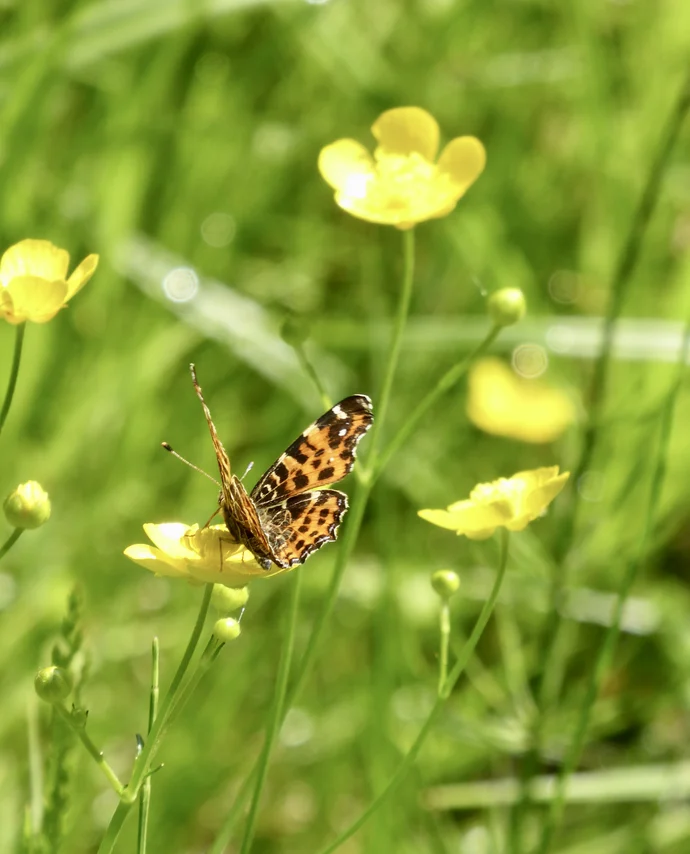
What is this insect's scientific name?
Araschnia levana
